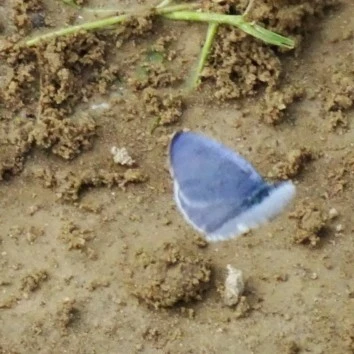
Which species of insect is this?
Celastrina argiolus
